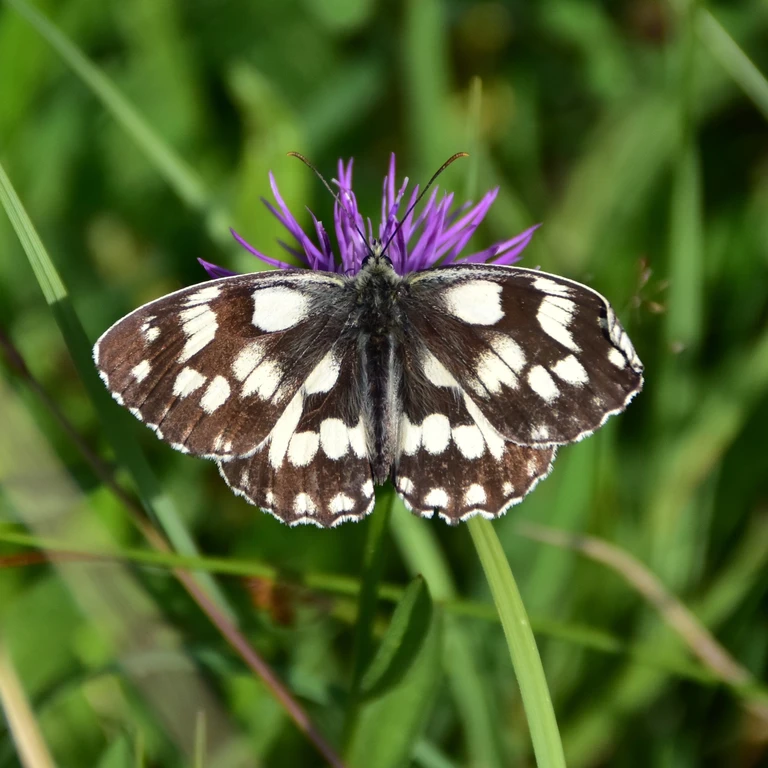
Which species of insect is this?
Melanargia galathea
